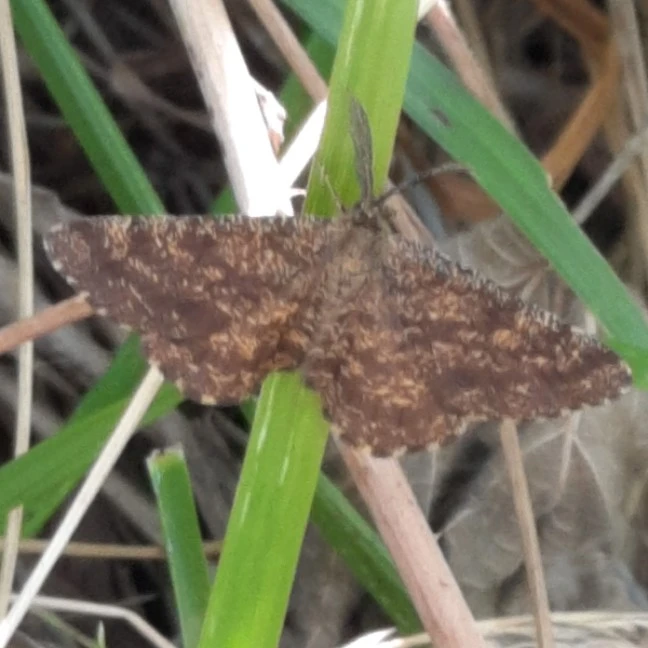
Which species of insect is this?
Ematurga atomaria
